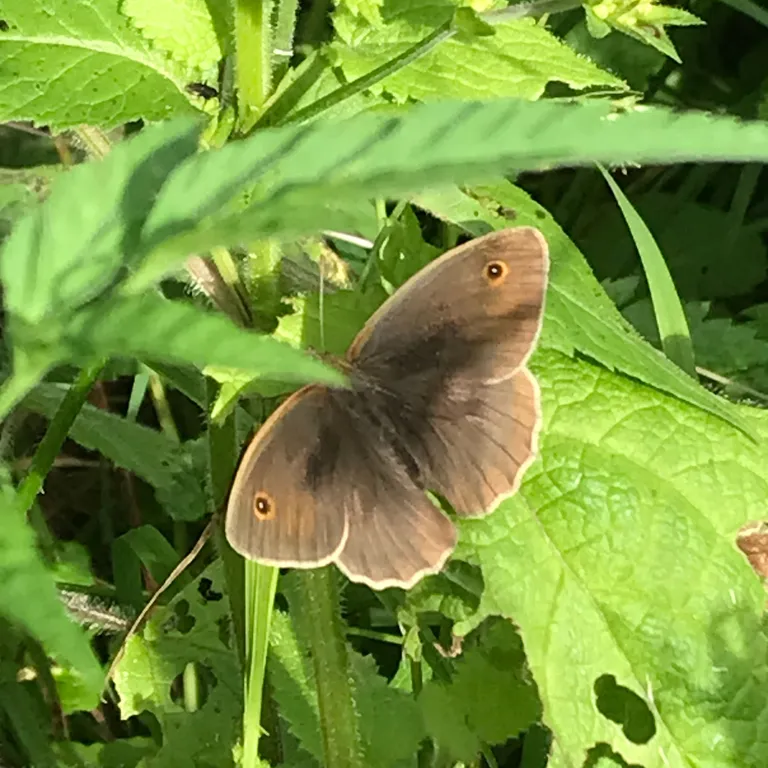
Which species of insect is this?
Maniola jurtina
